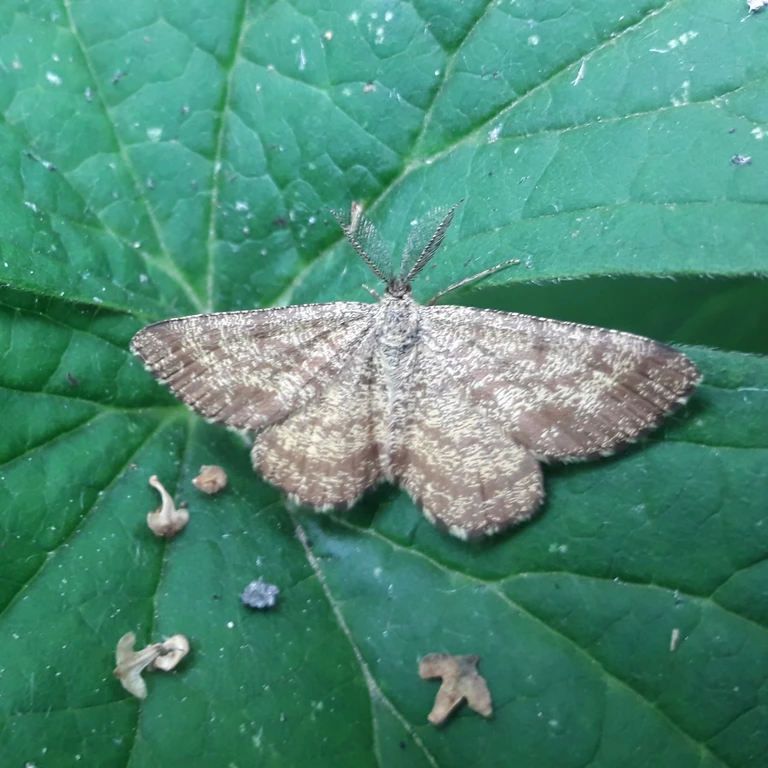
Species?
Ematurga atomaria
